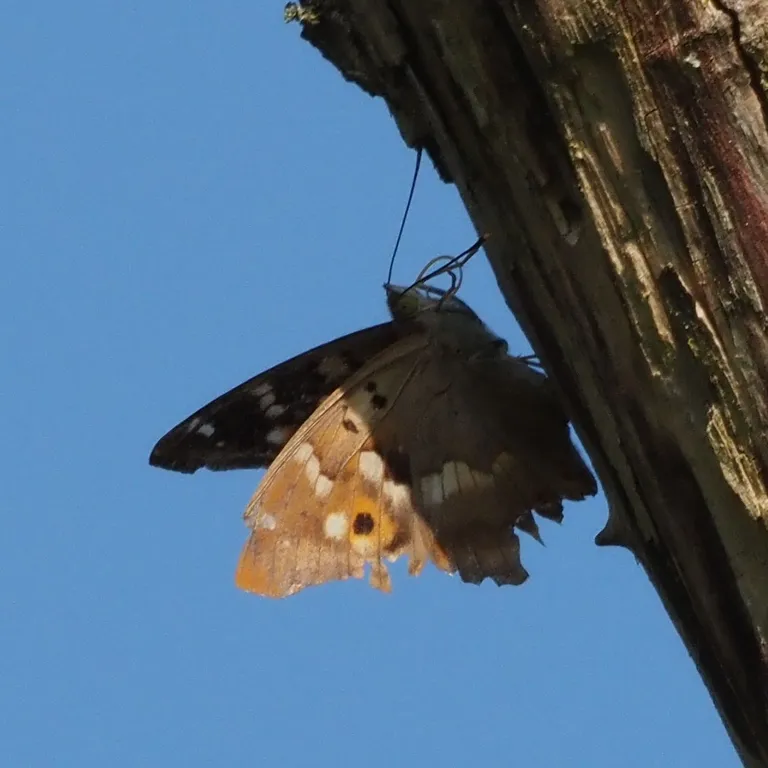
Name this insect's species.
Apatura ilia
